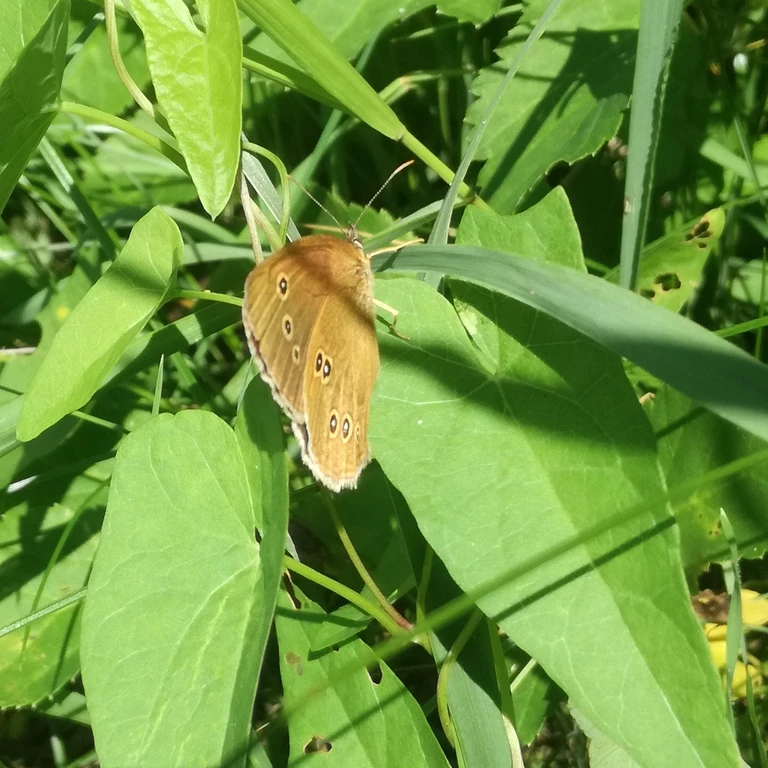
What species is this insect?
Aphantopus hyperantus
